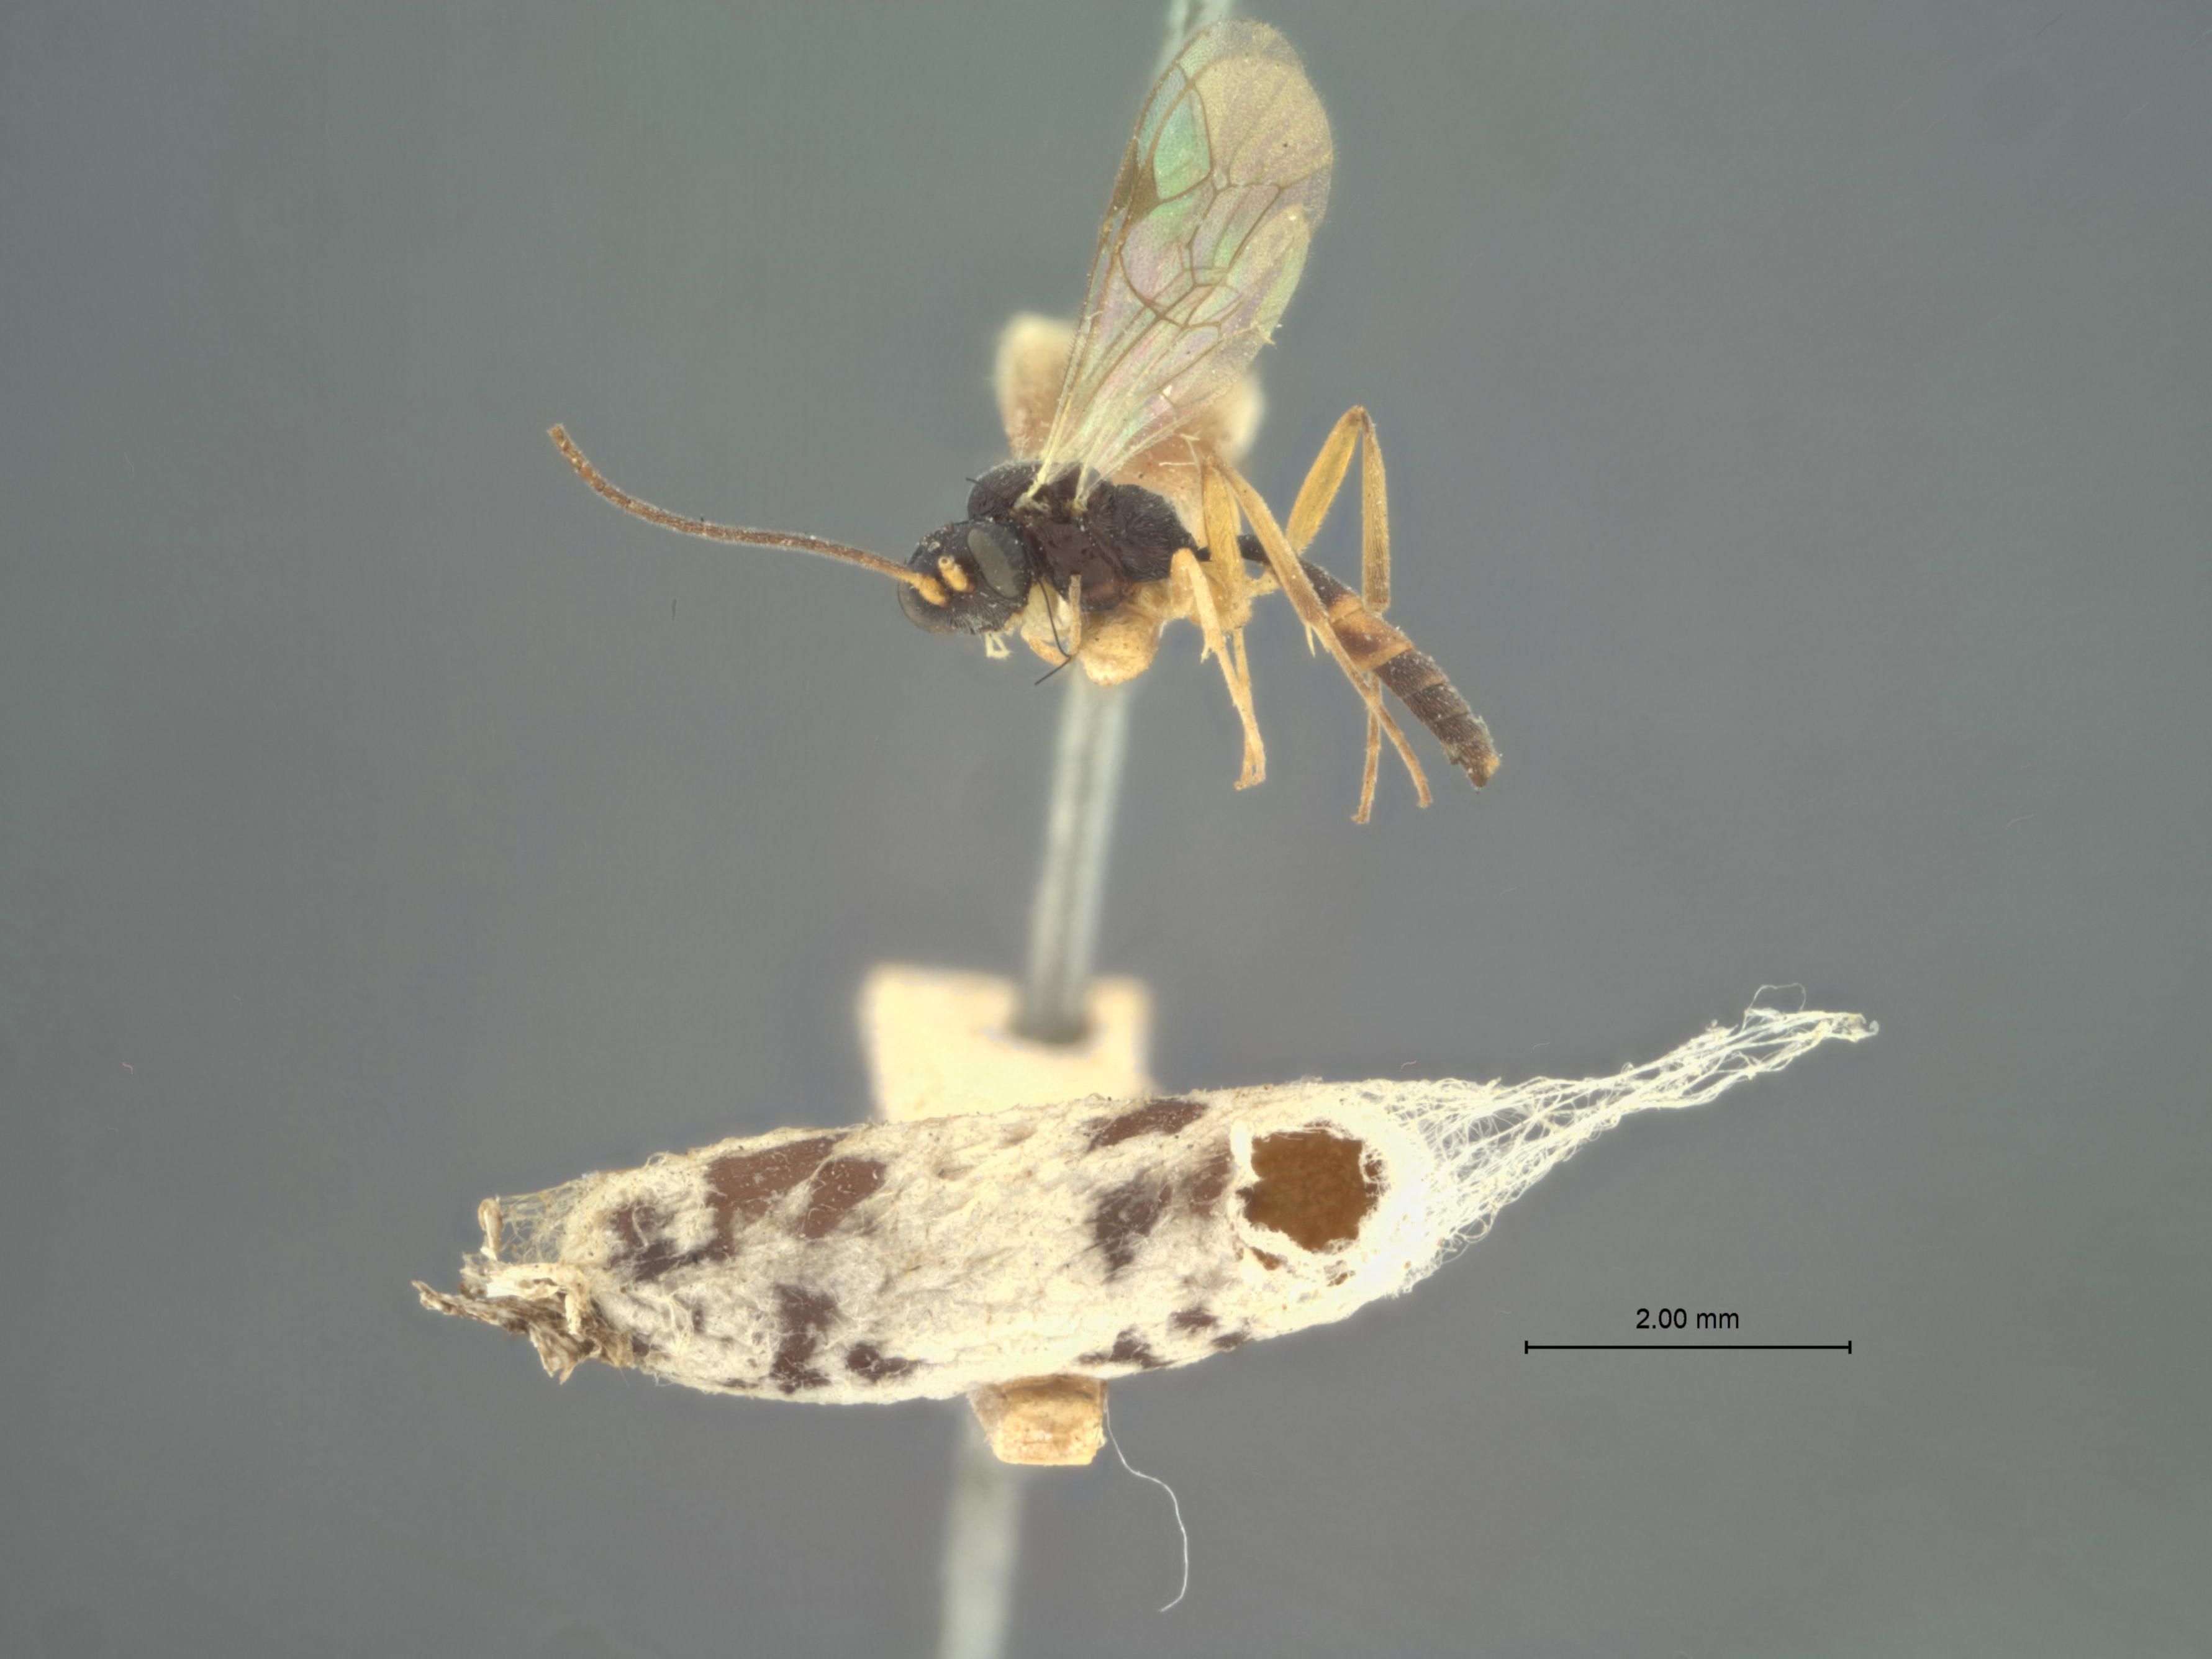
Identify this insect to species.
Hemiteles laticinctus
